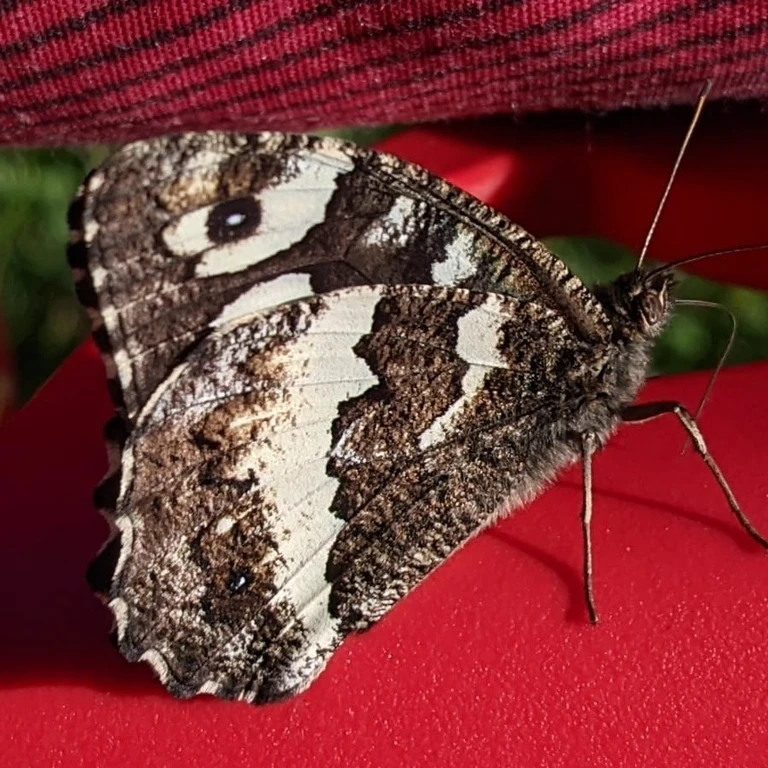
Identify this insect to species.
Brintesia circe
